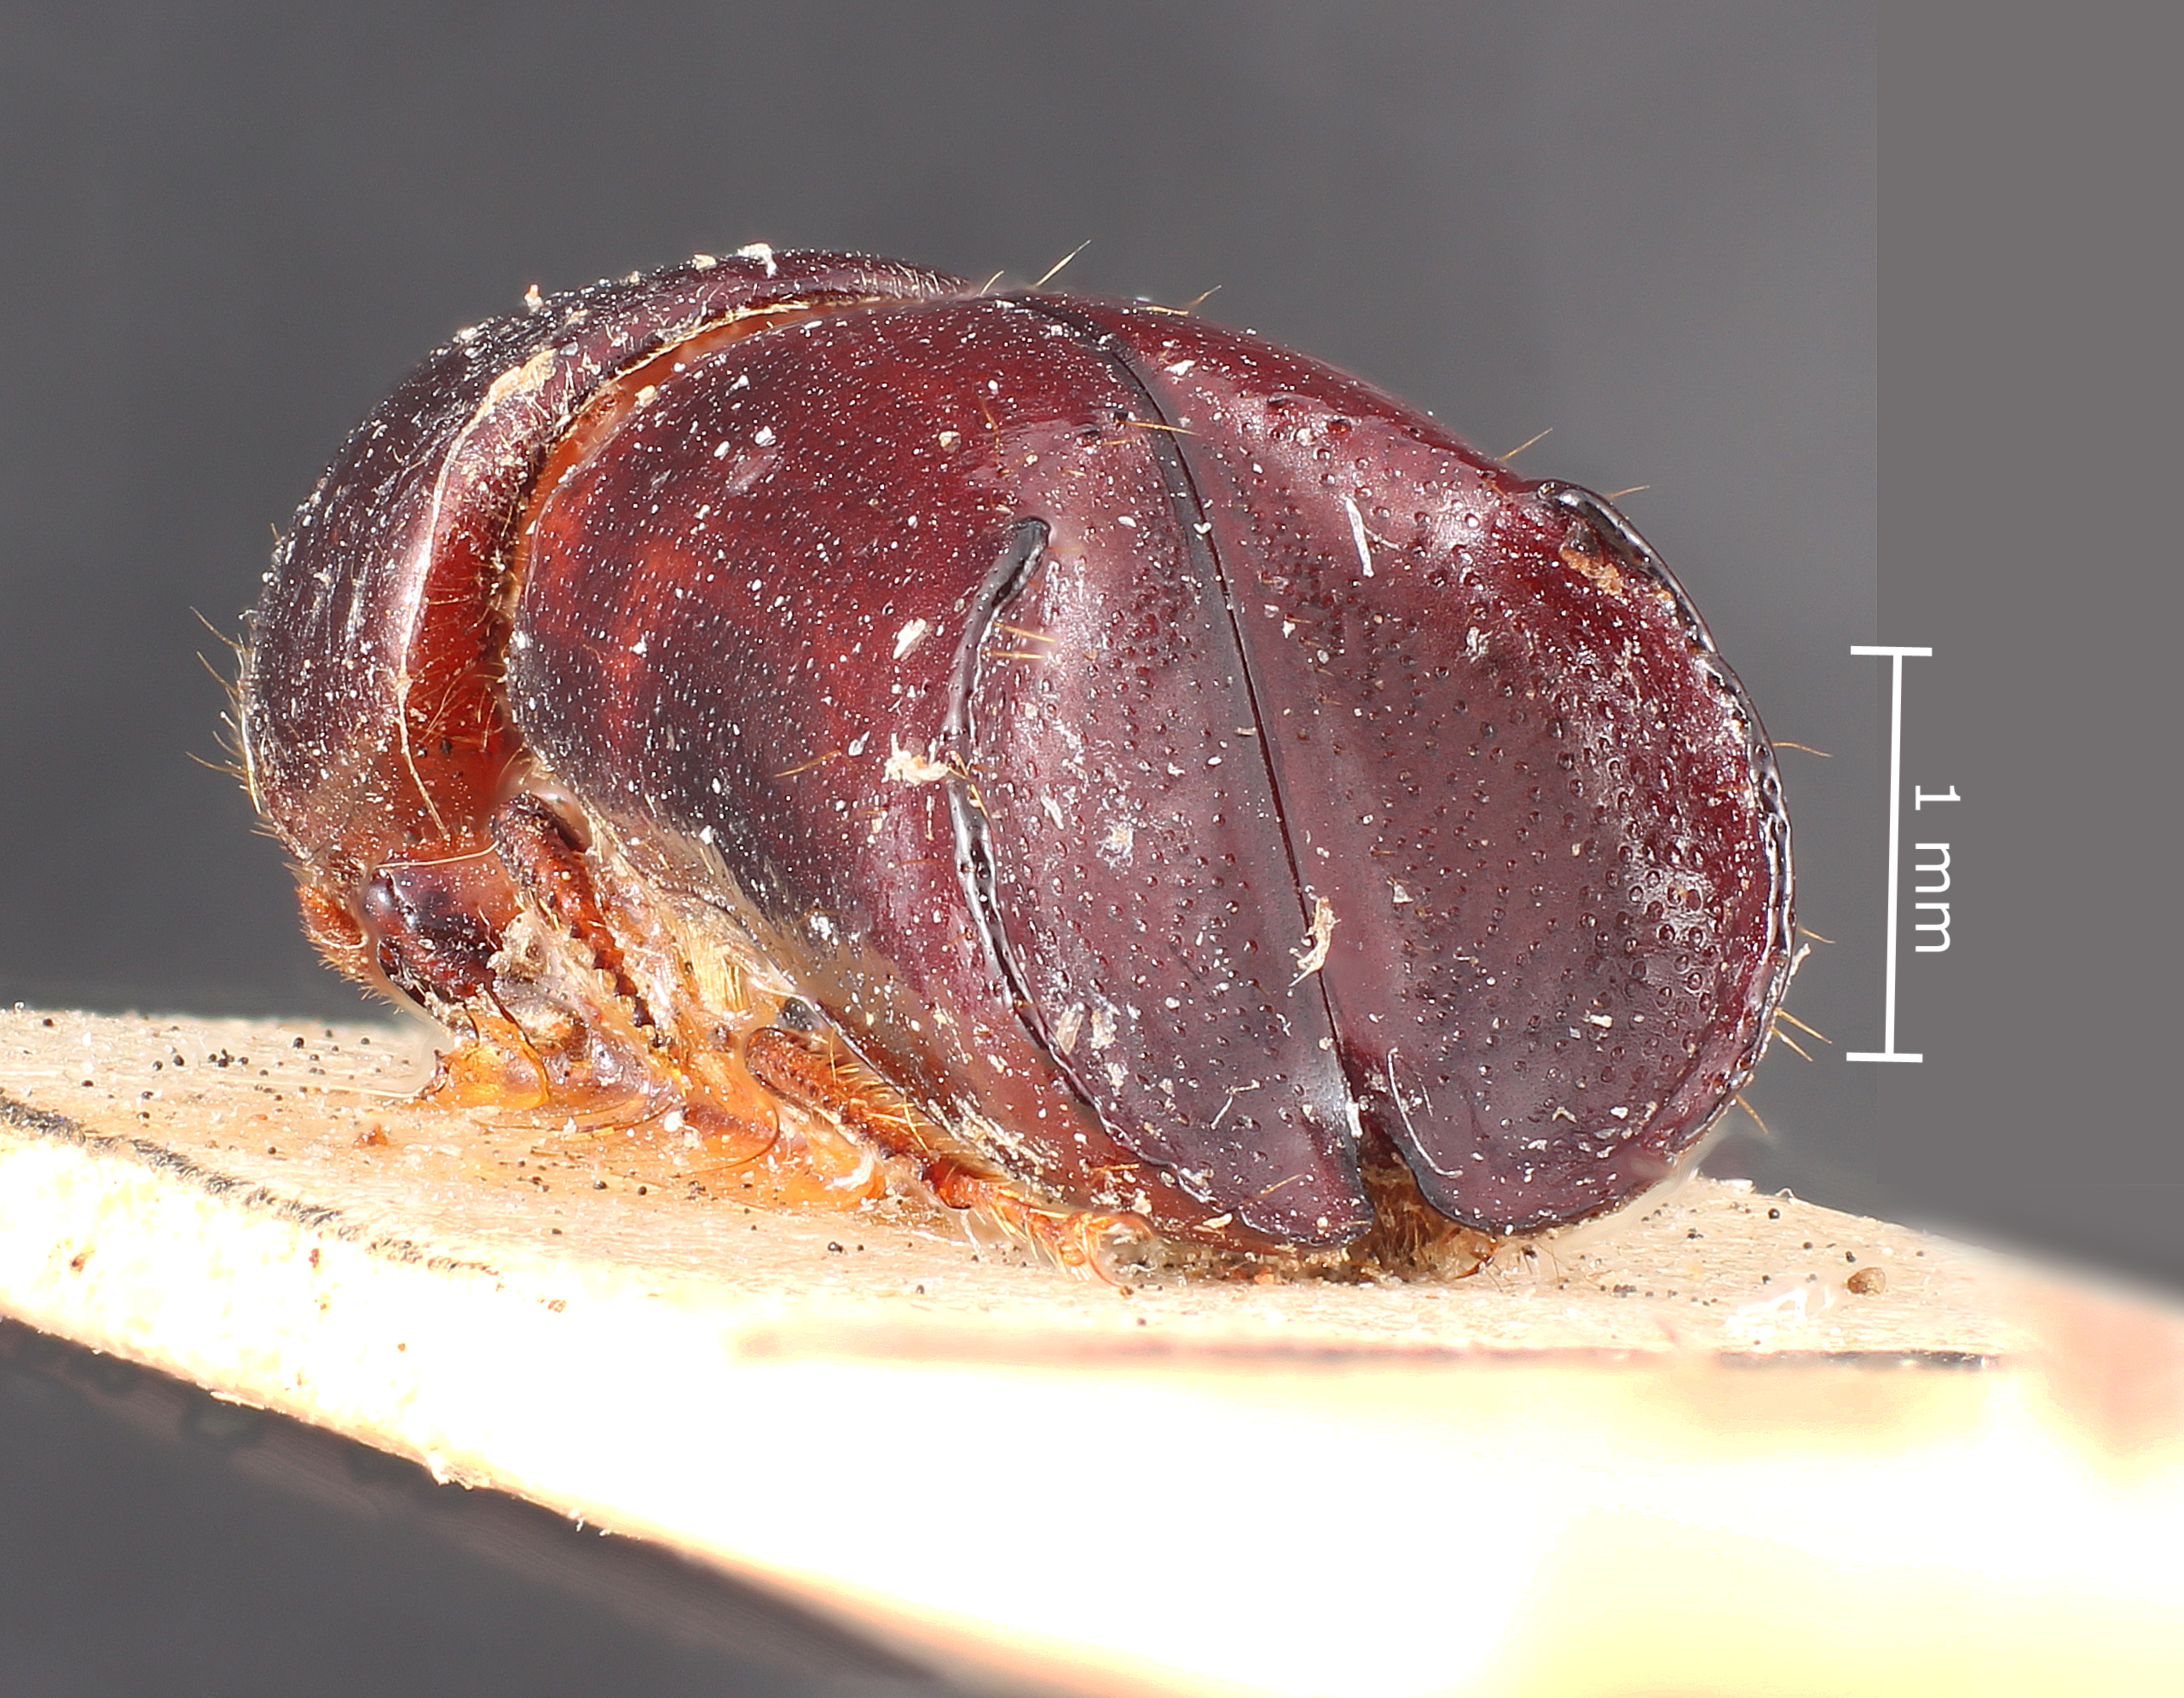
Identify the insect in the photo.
Anchonocerus excavatus
